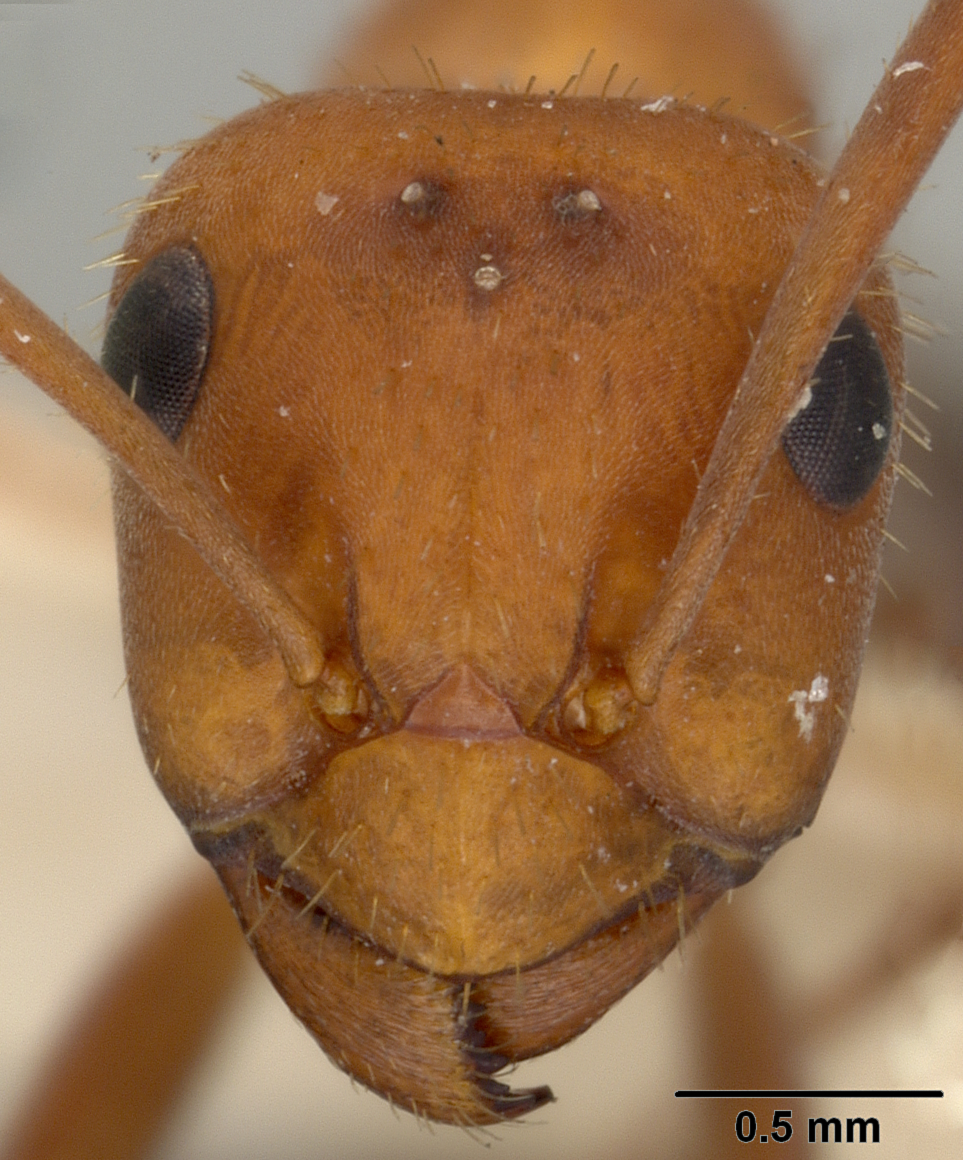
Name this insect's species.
Formica impexa
